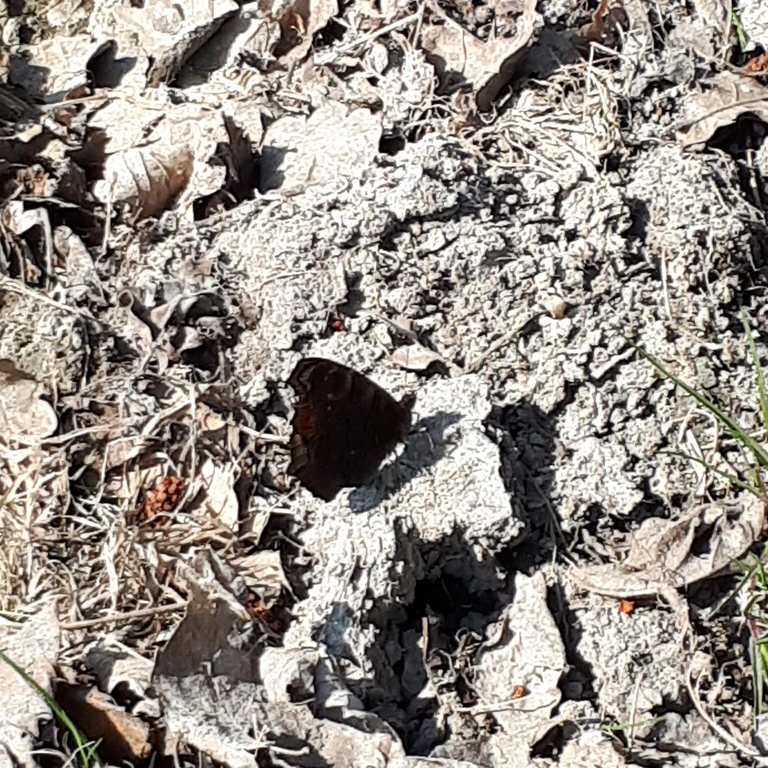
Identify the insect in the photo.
Aglais io
